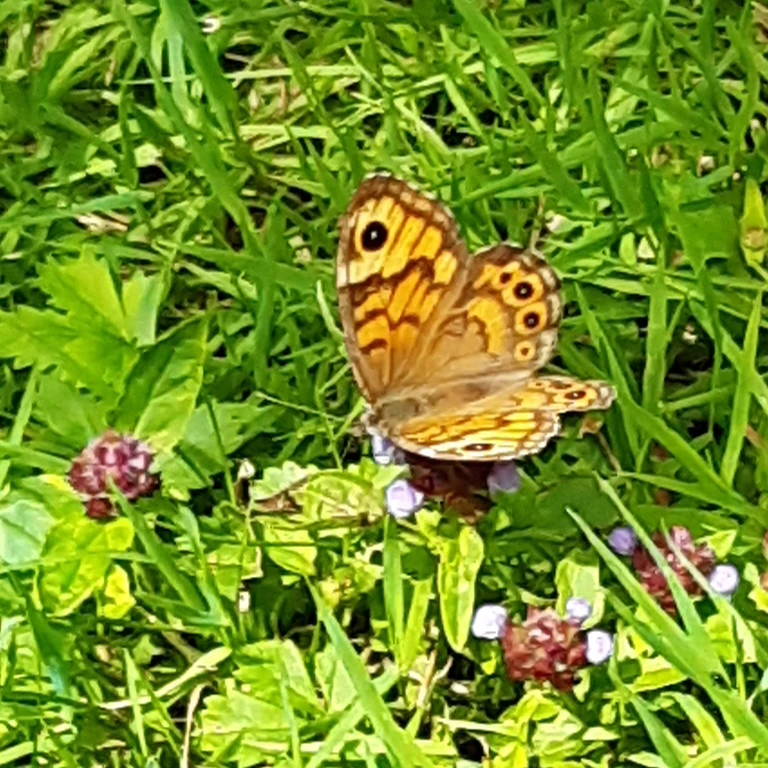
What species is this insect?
Lasiommata megera (also Pararge megera)
